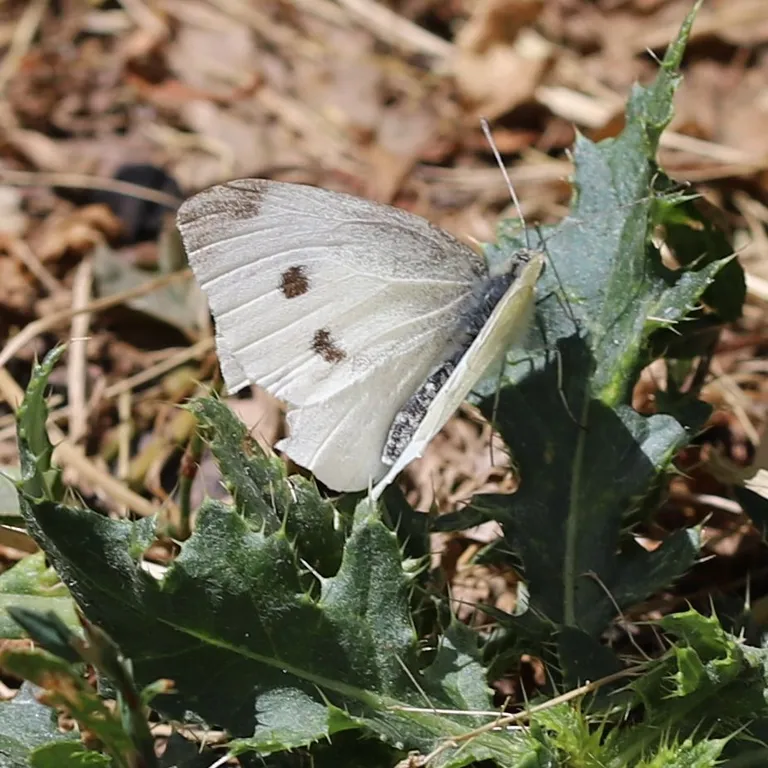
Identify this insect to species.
Pieris rapae
